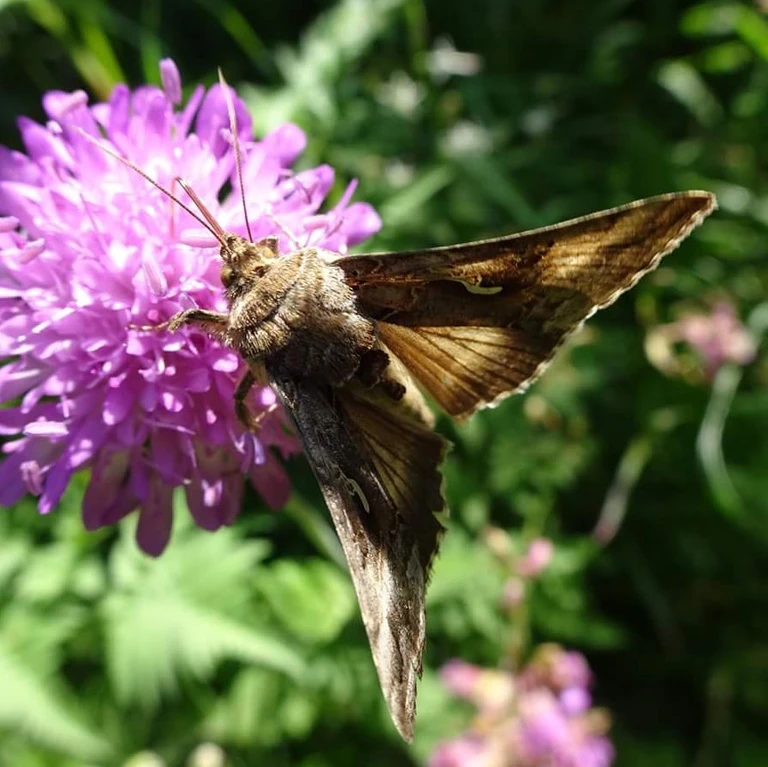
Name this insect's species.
Autographa gamma
